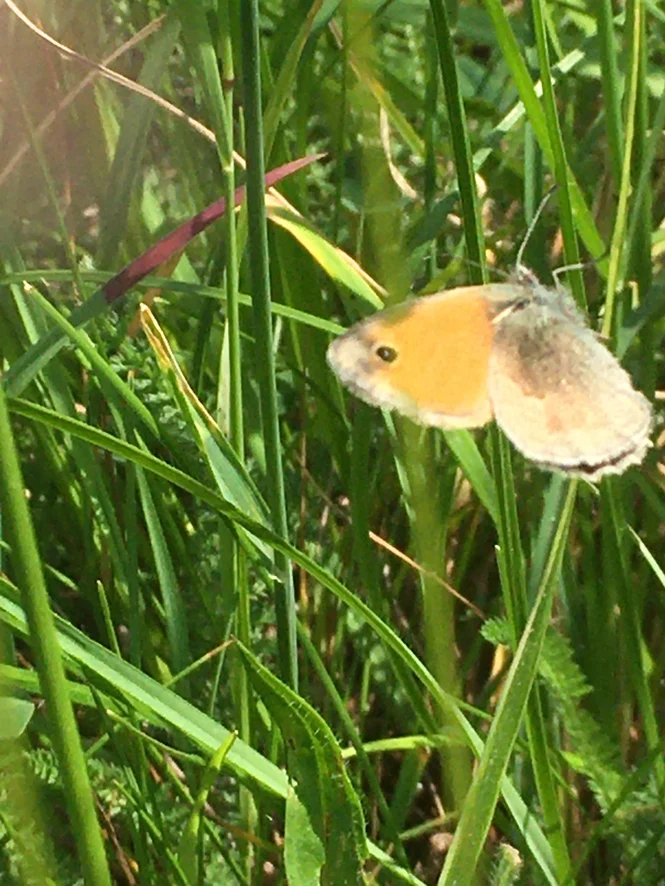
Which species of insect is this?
Coenonympha pamphilus
